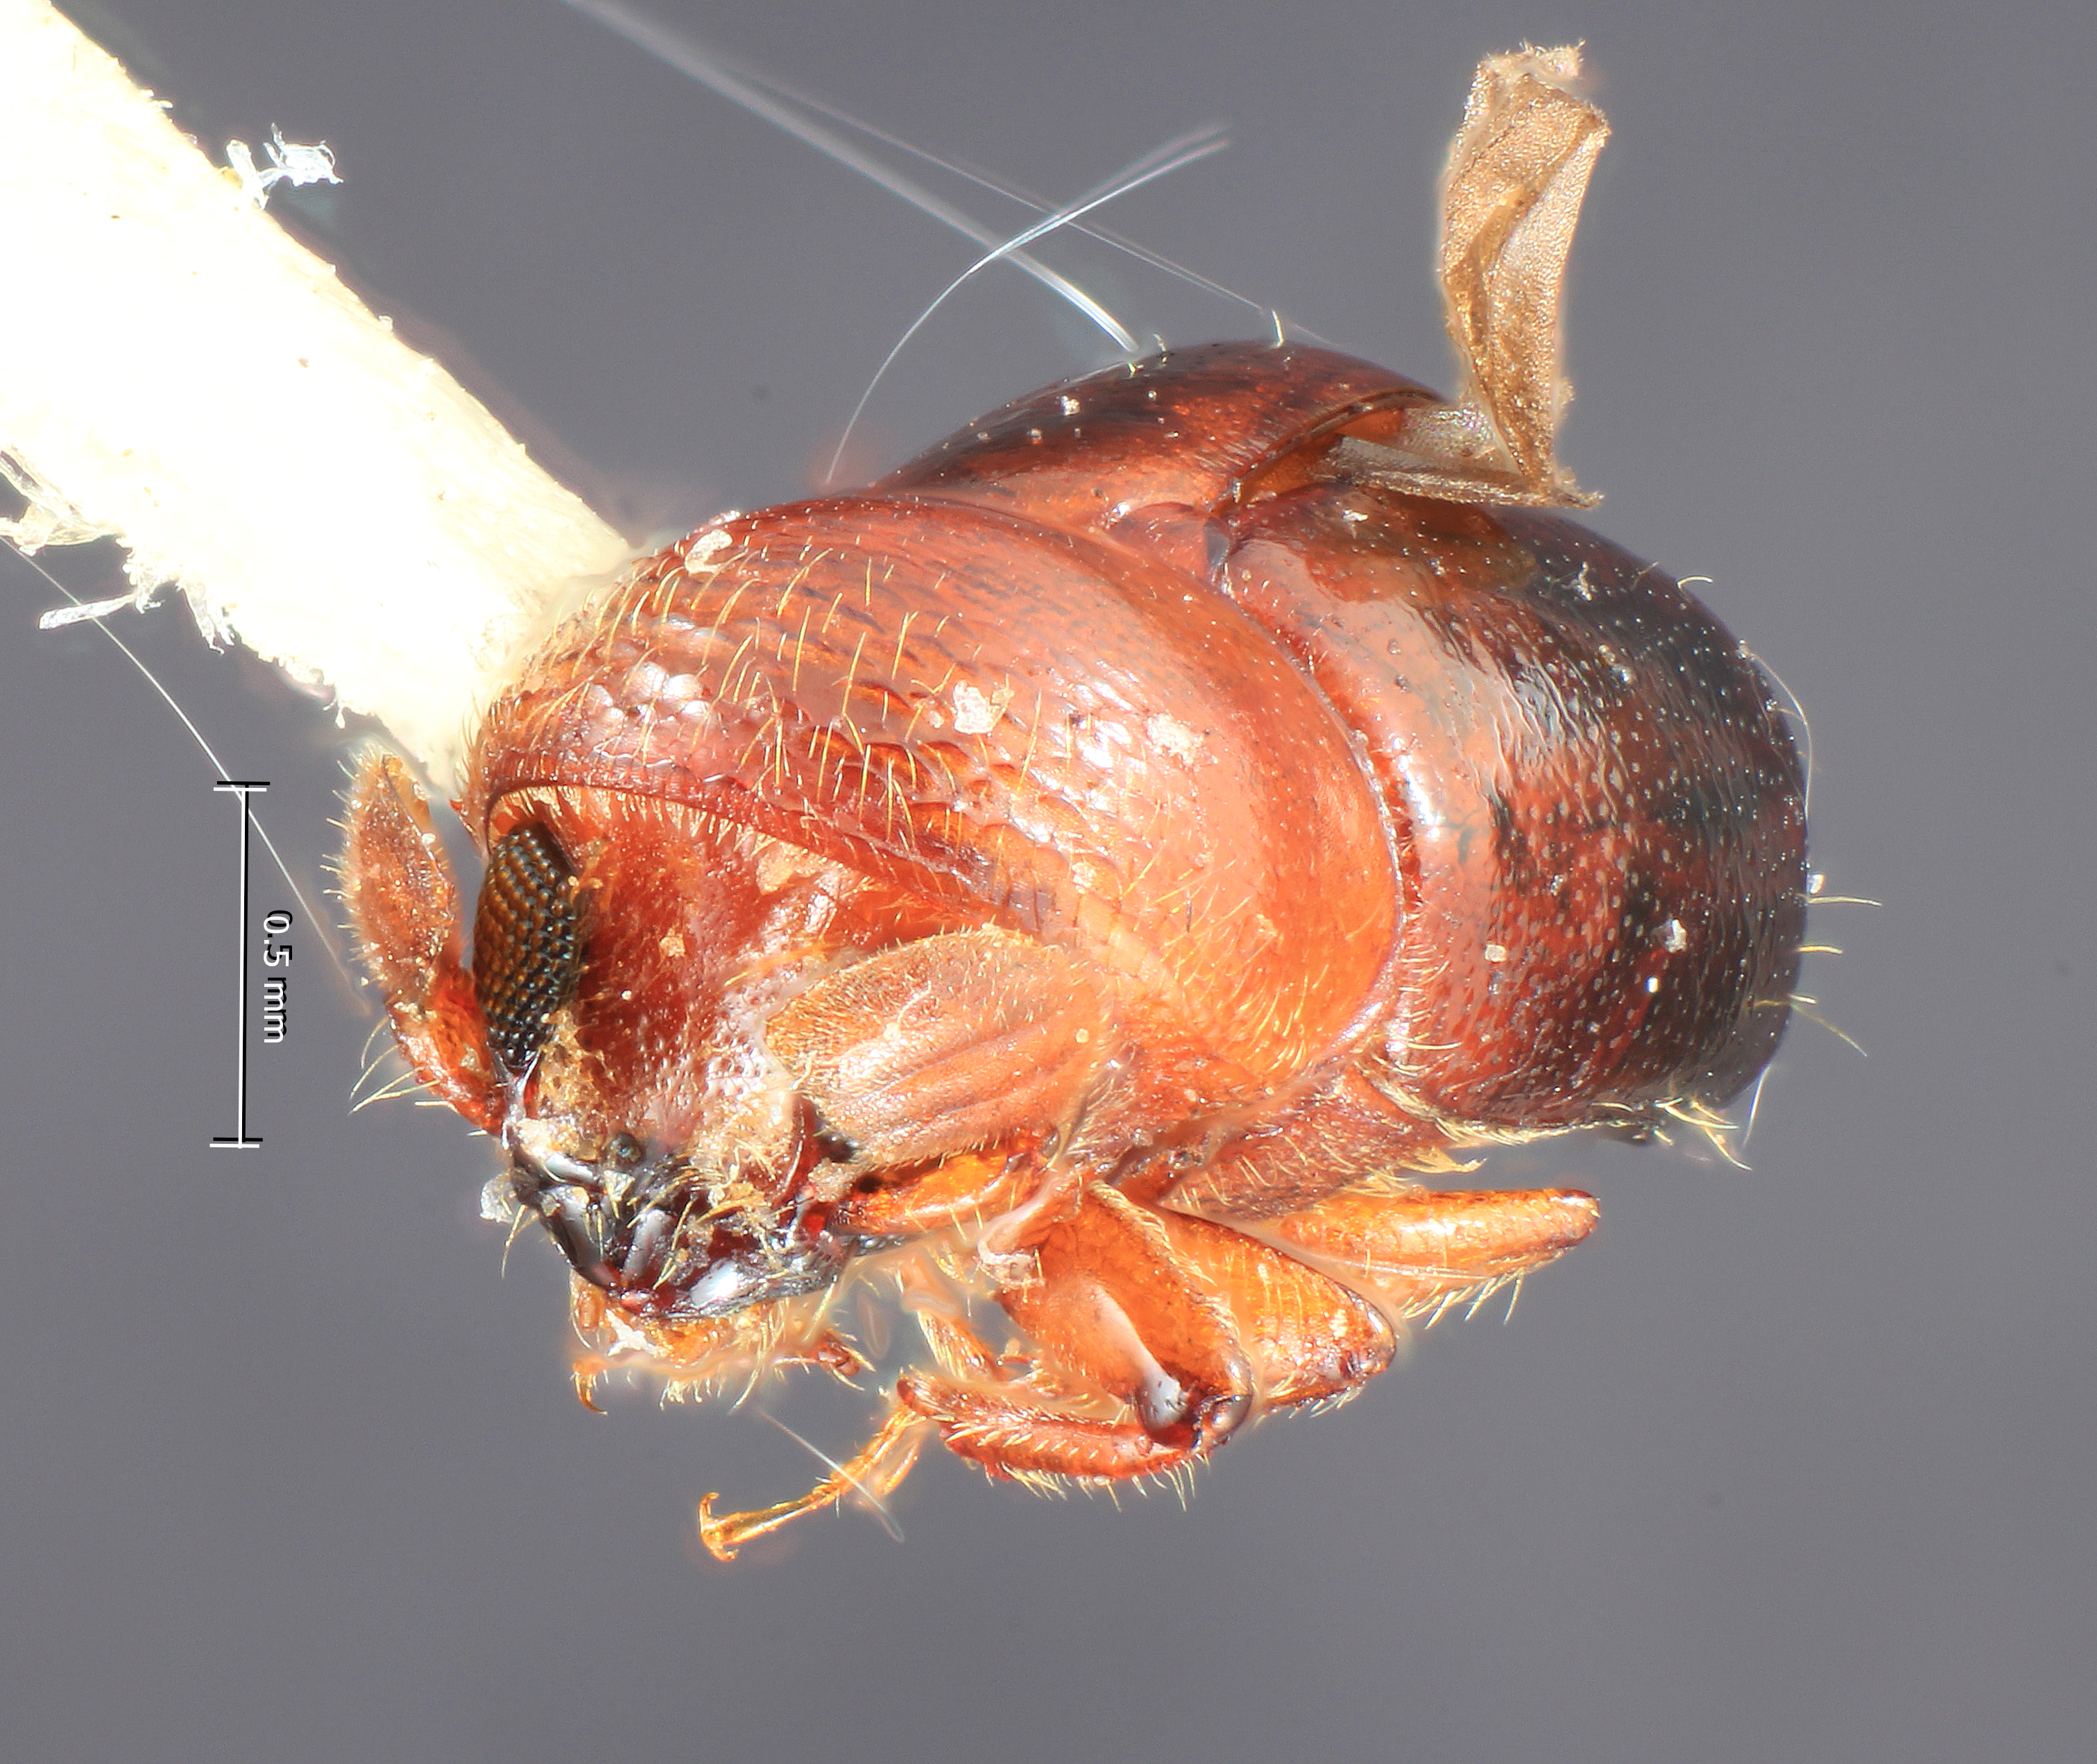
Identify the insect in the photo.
Corthylus bolivianus
